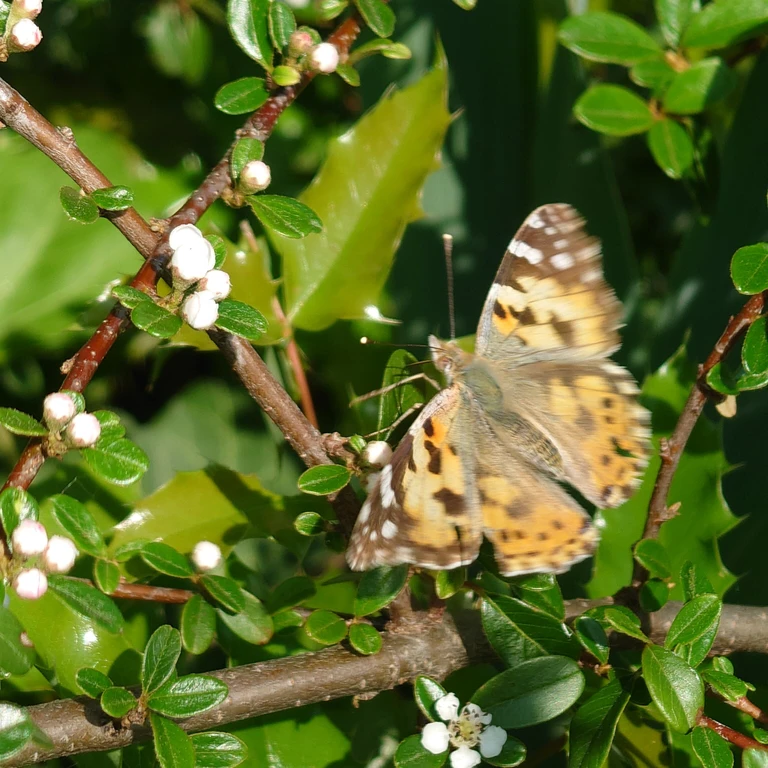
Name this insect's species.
Vanessa cardui
